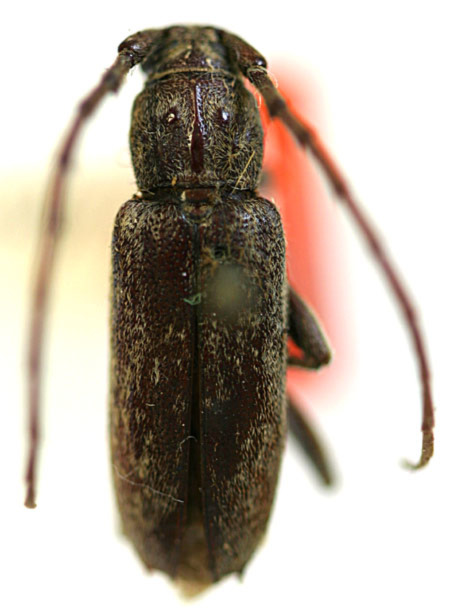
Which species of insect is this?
Parelaphidion aspersum (also Hypermallus compactus)
